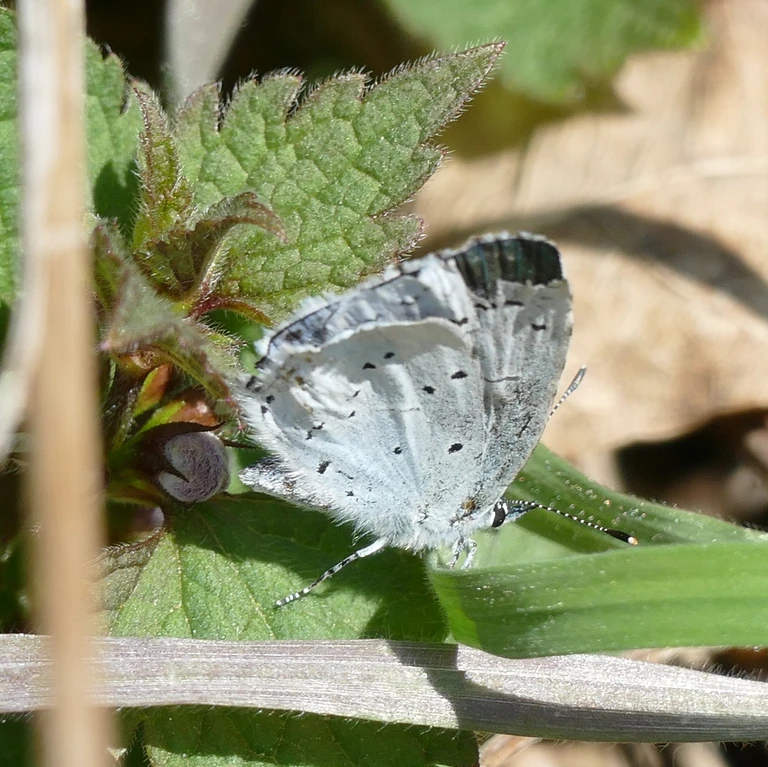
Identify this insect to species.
Celastrina argiolus
